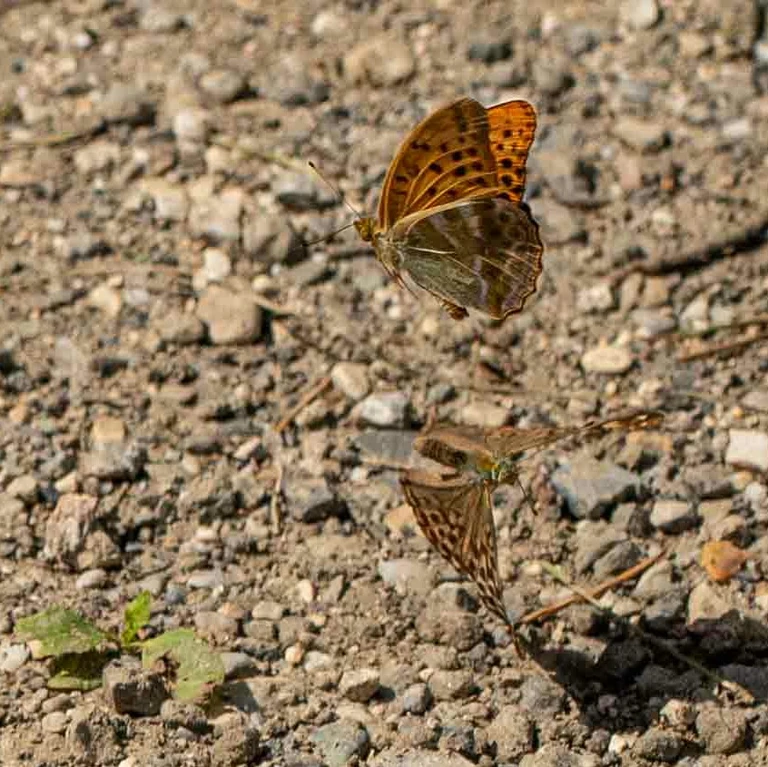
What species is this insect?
Argynnis paphia
